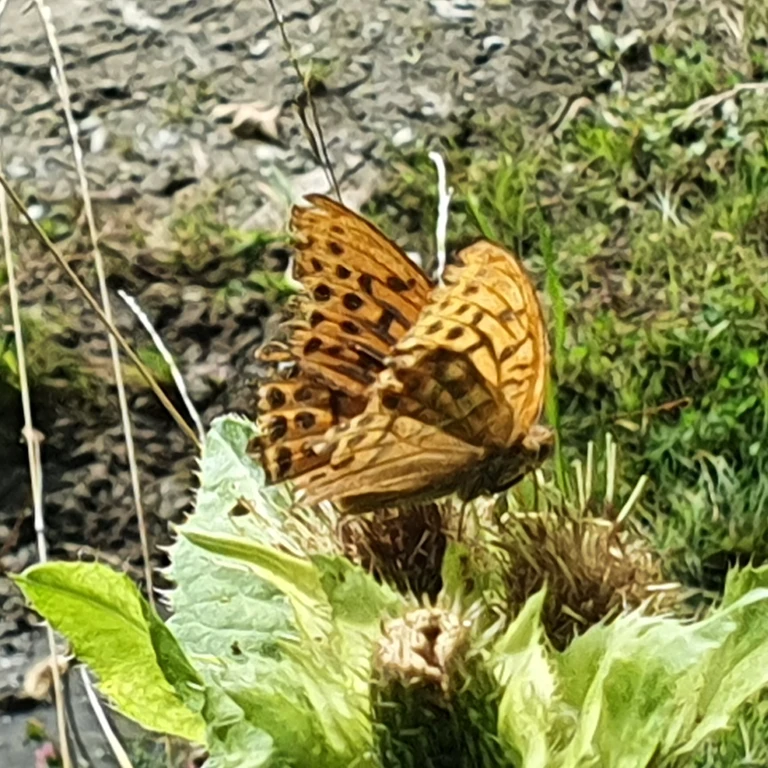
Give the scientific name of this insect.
Argynnis paphia
